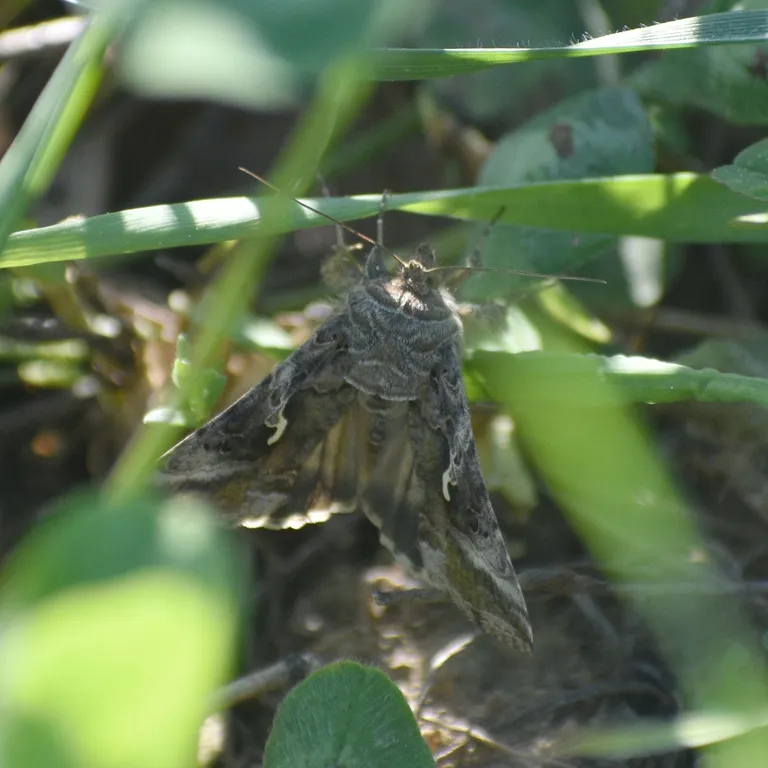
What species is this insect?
Autographa gamma
